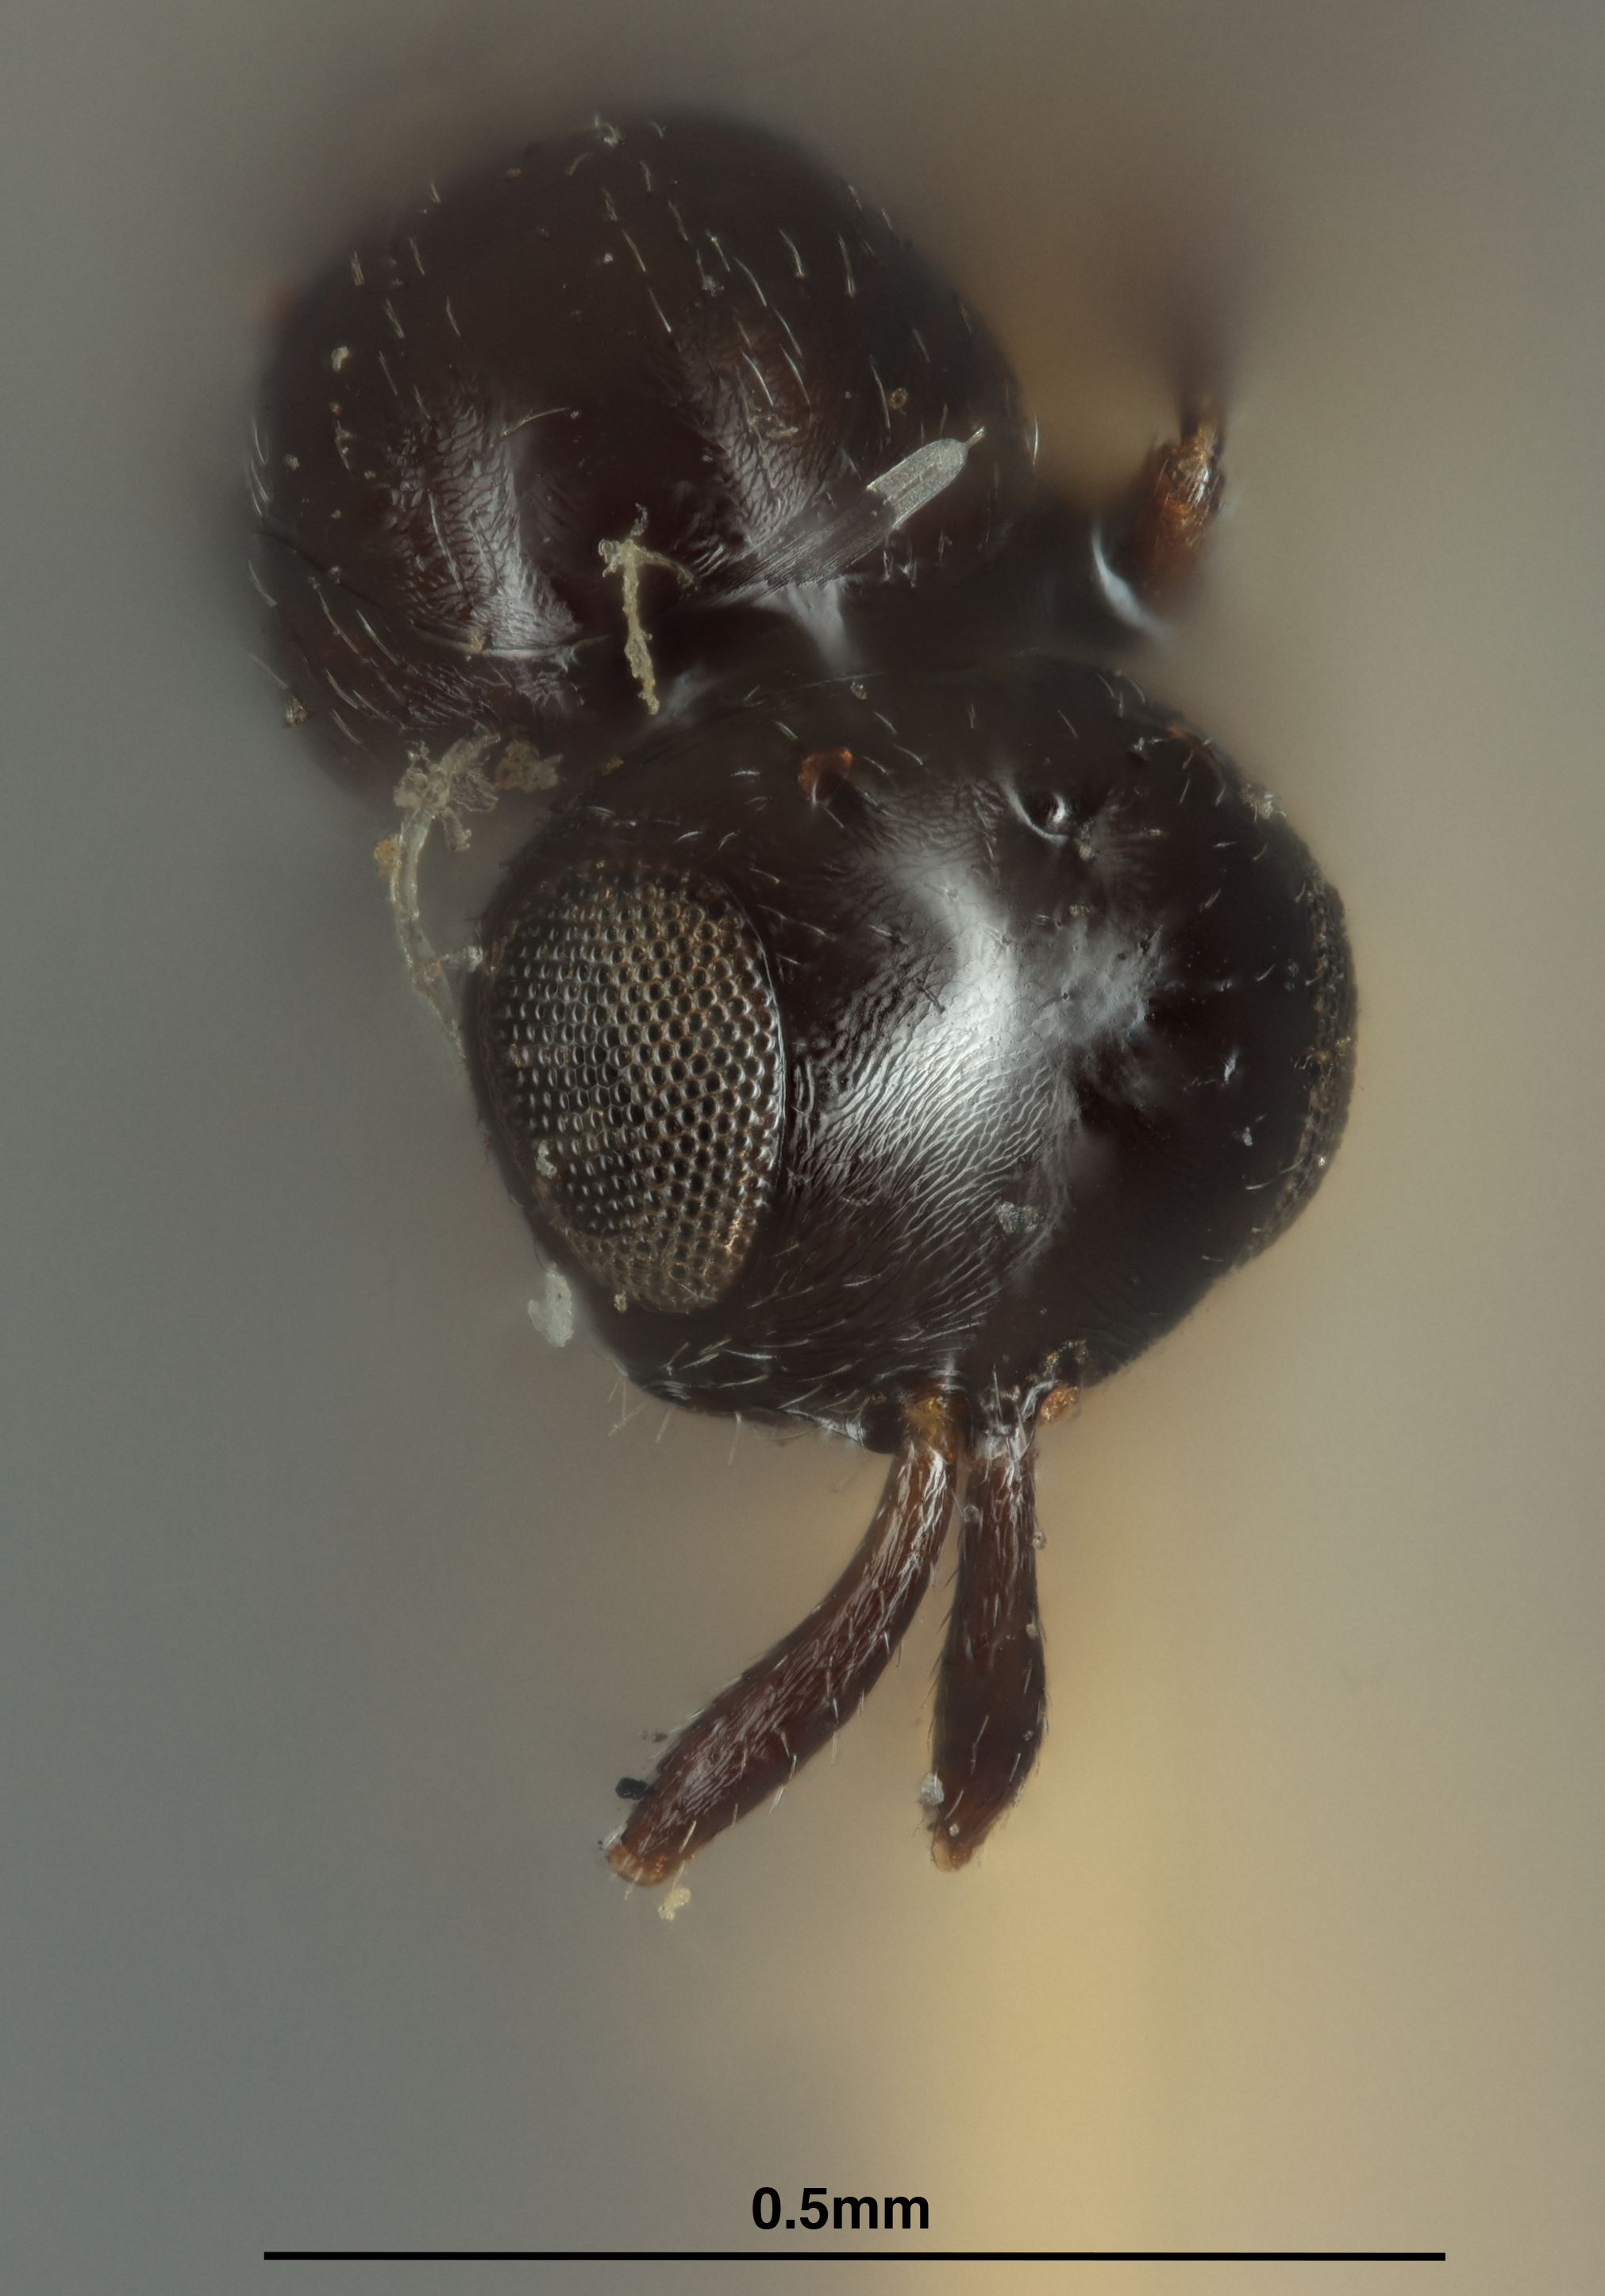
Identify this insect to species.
Polygnotus asynaptae
